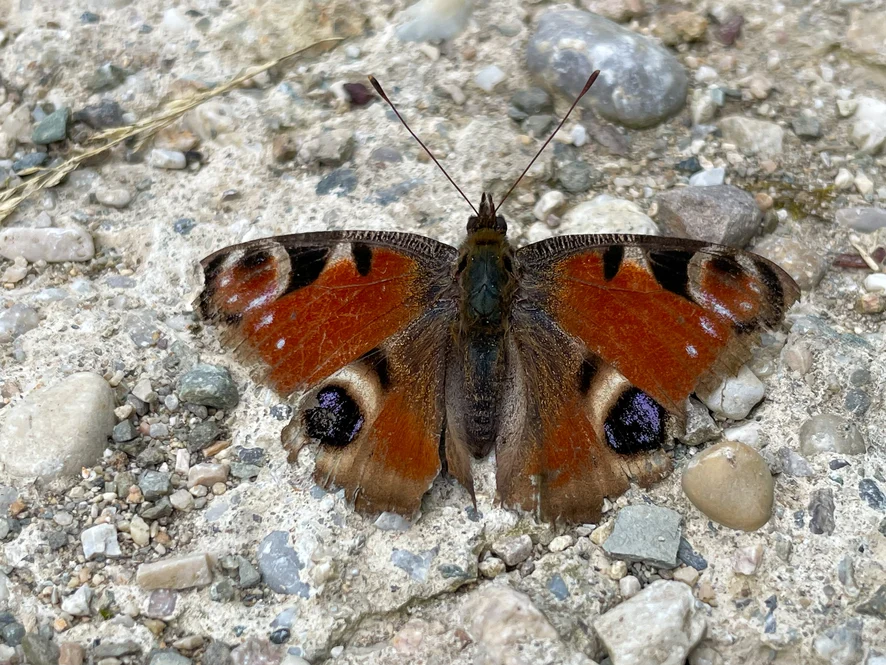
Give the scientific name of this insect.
Aglais io
